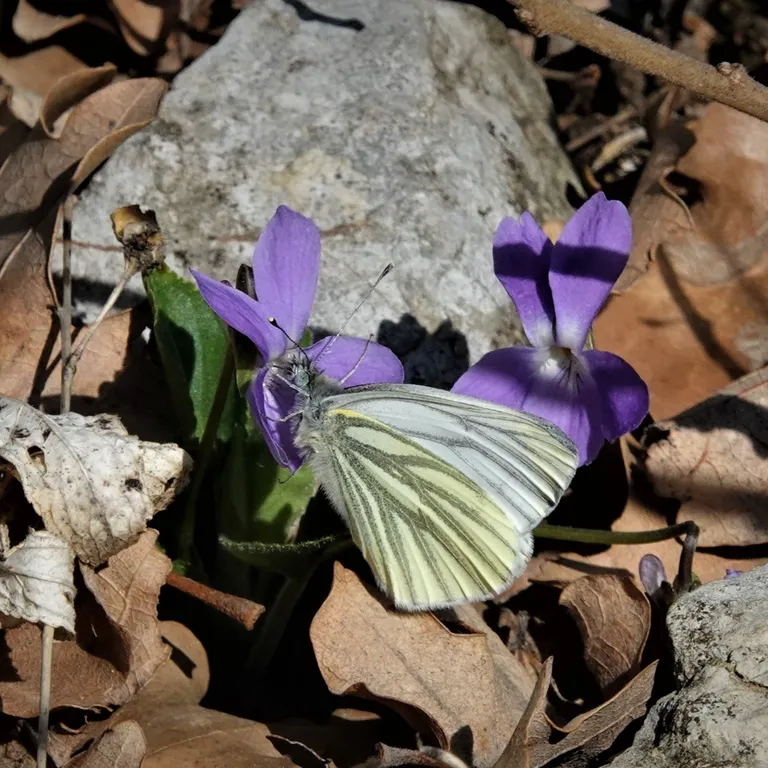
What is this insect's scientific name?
Pieris napi
